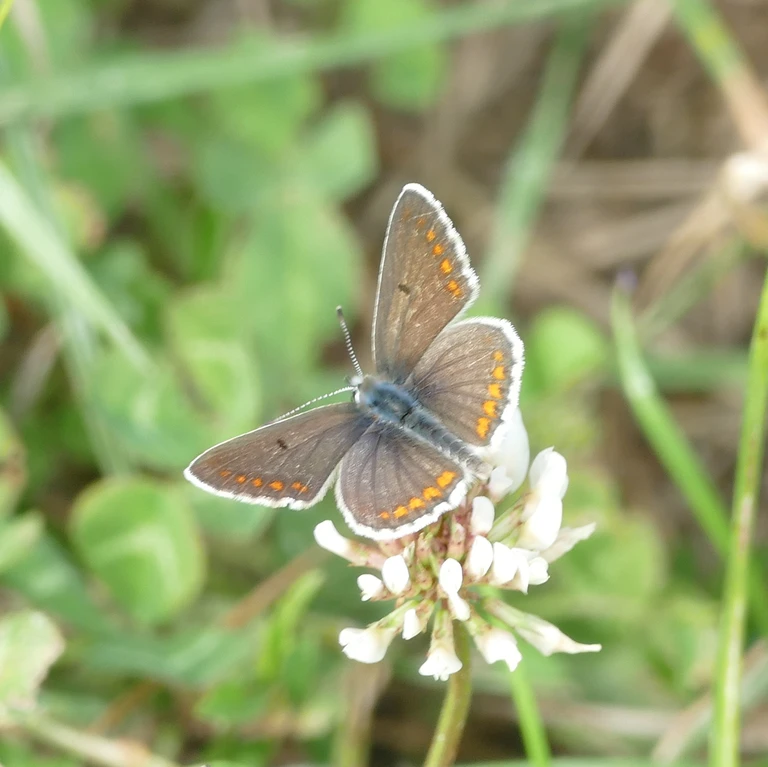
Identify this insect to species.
Aricia agestis/artaxerxes
